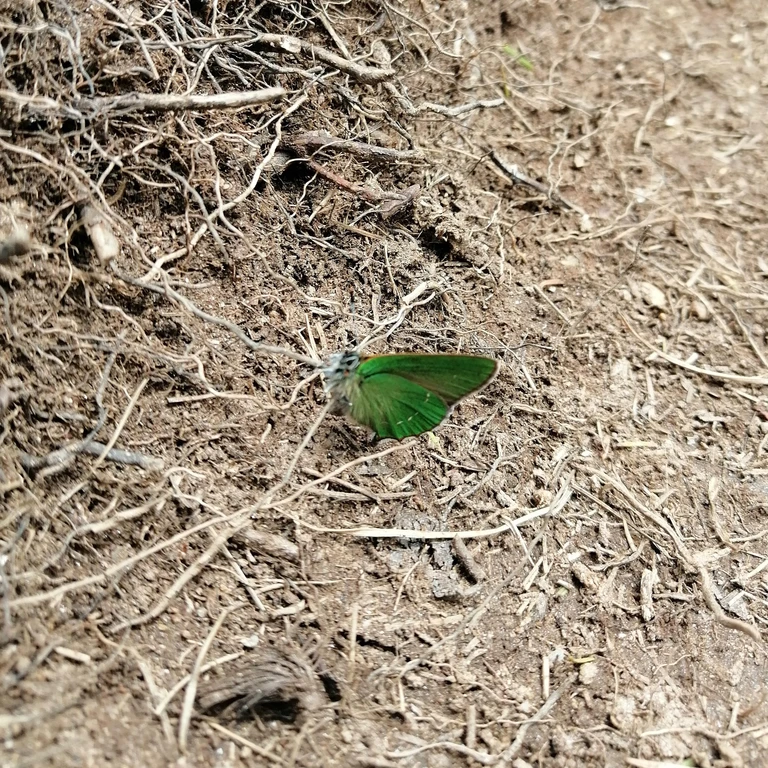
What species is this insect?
Callophrys rubi
